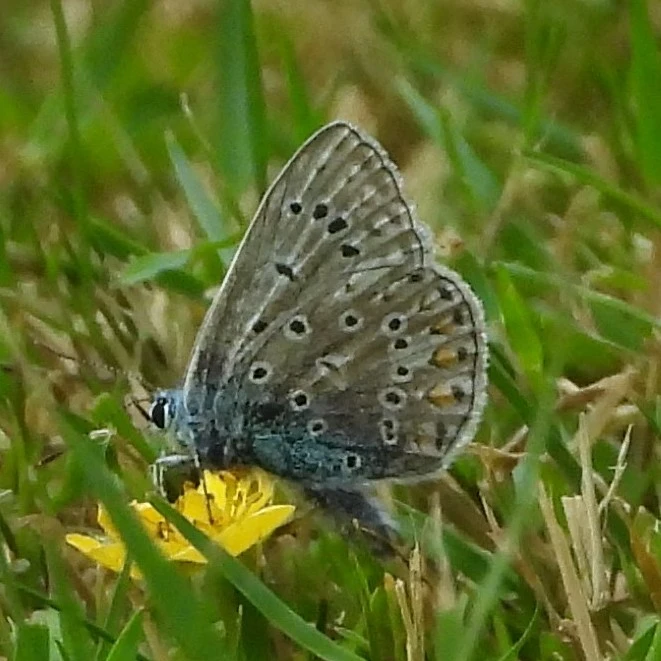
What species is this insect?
Polyommatus icarus
